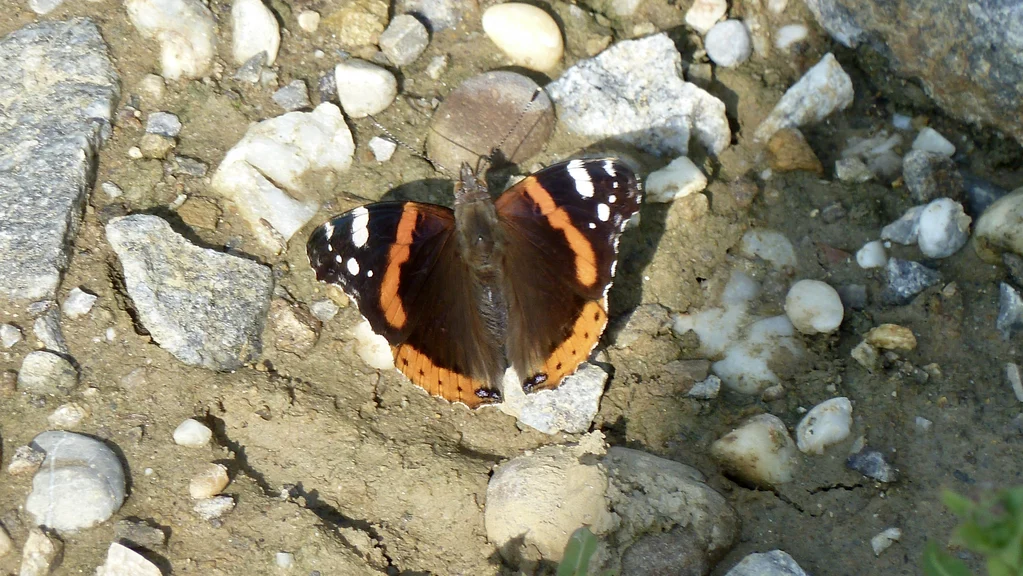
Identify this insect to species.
Vanessa atalanta
